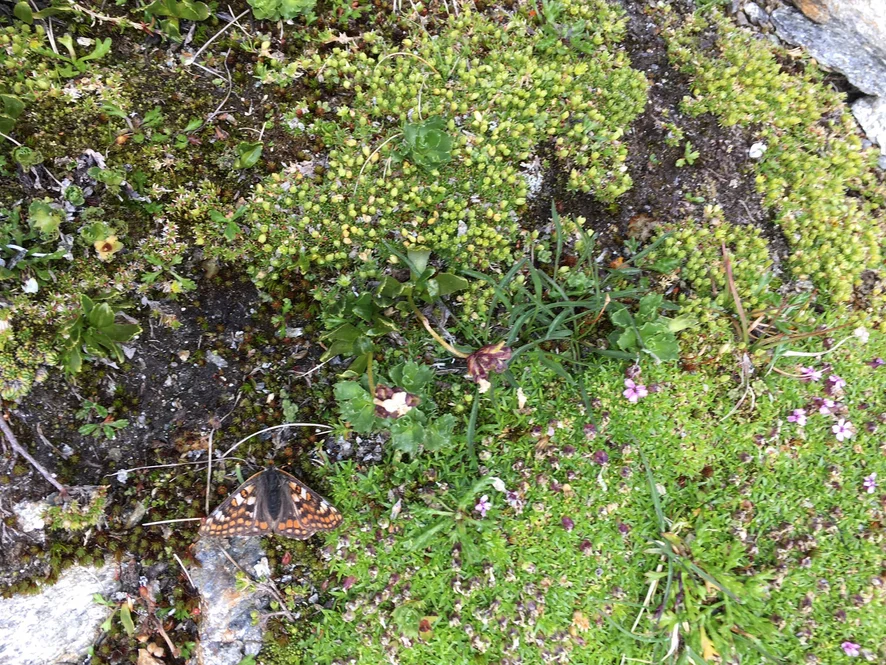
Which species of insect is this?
Euphydryas cynthia (also Hypodryas cynthia)
